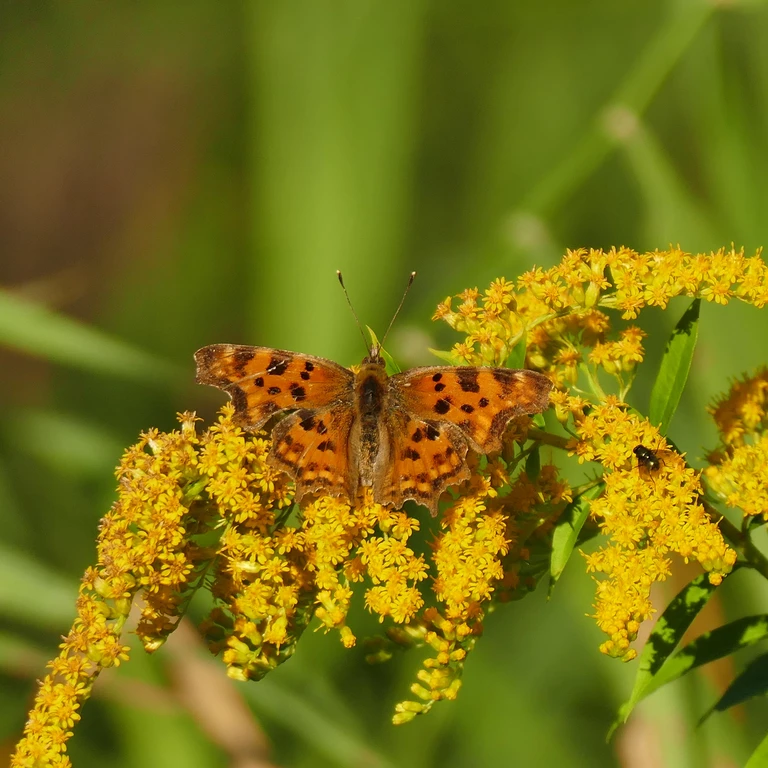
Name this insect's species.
Polygonia c-album
